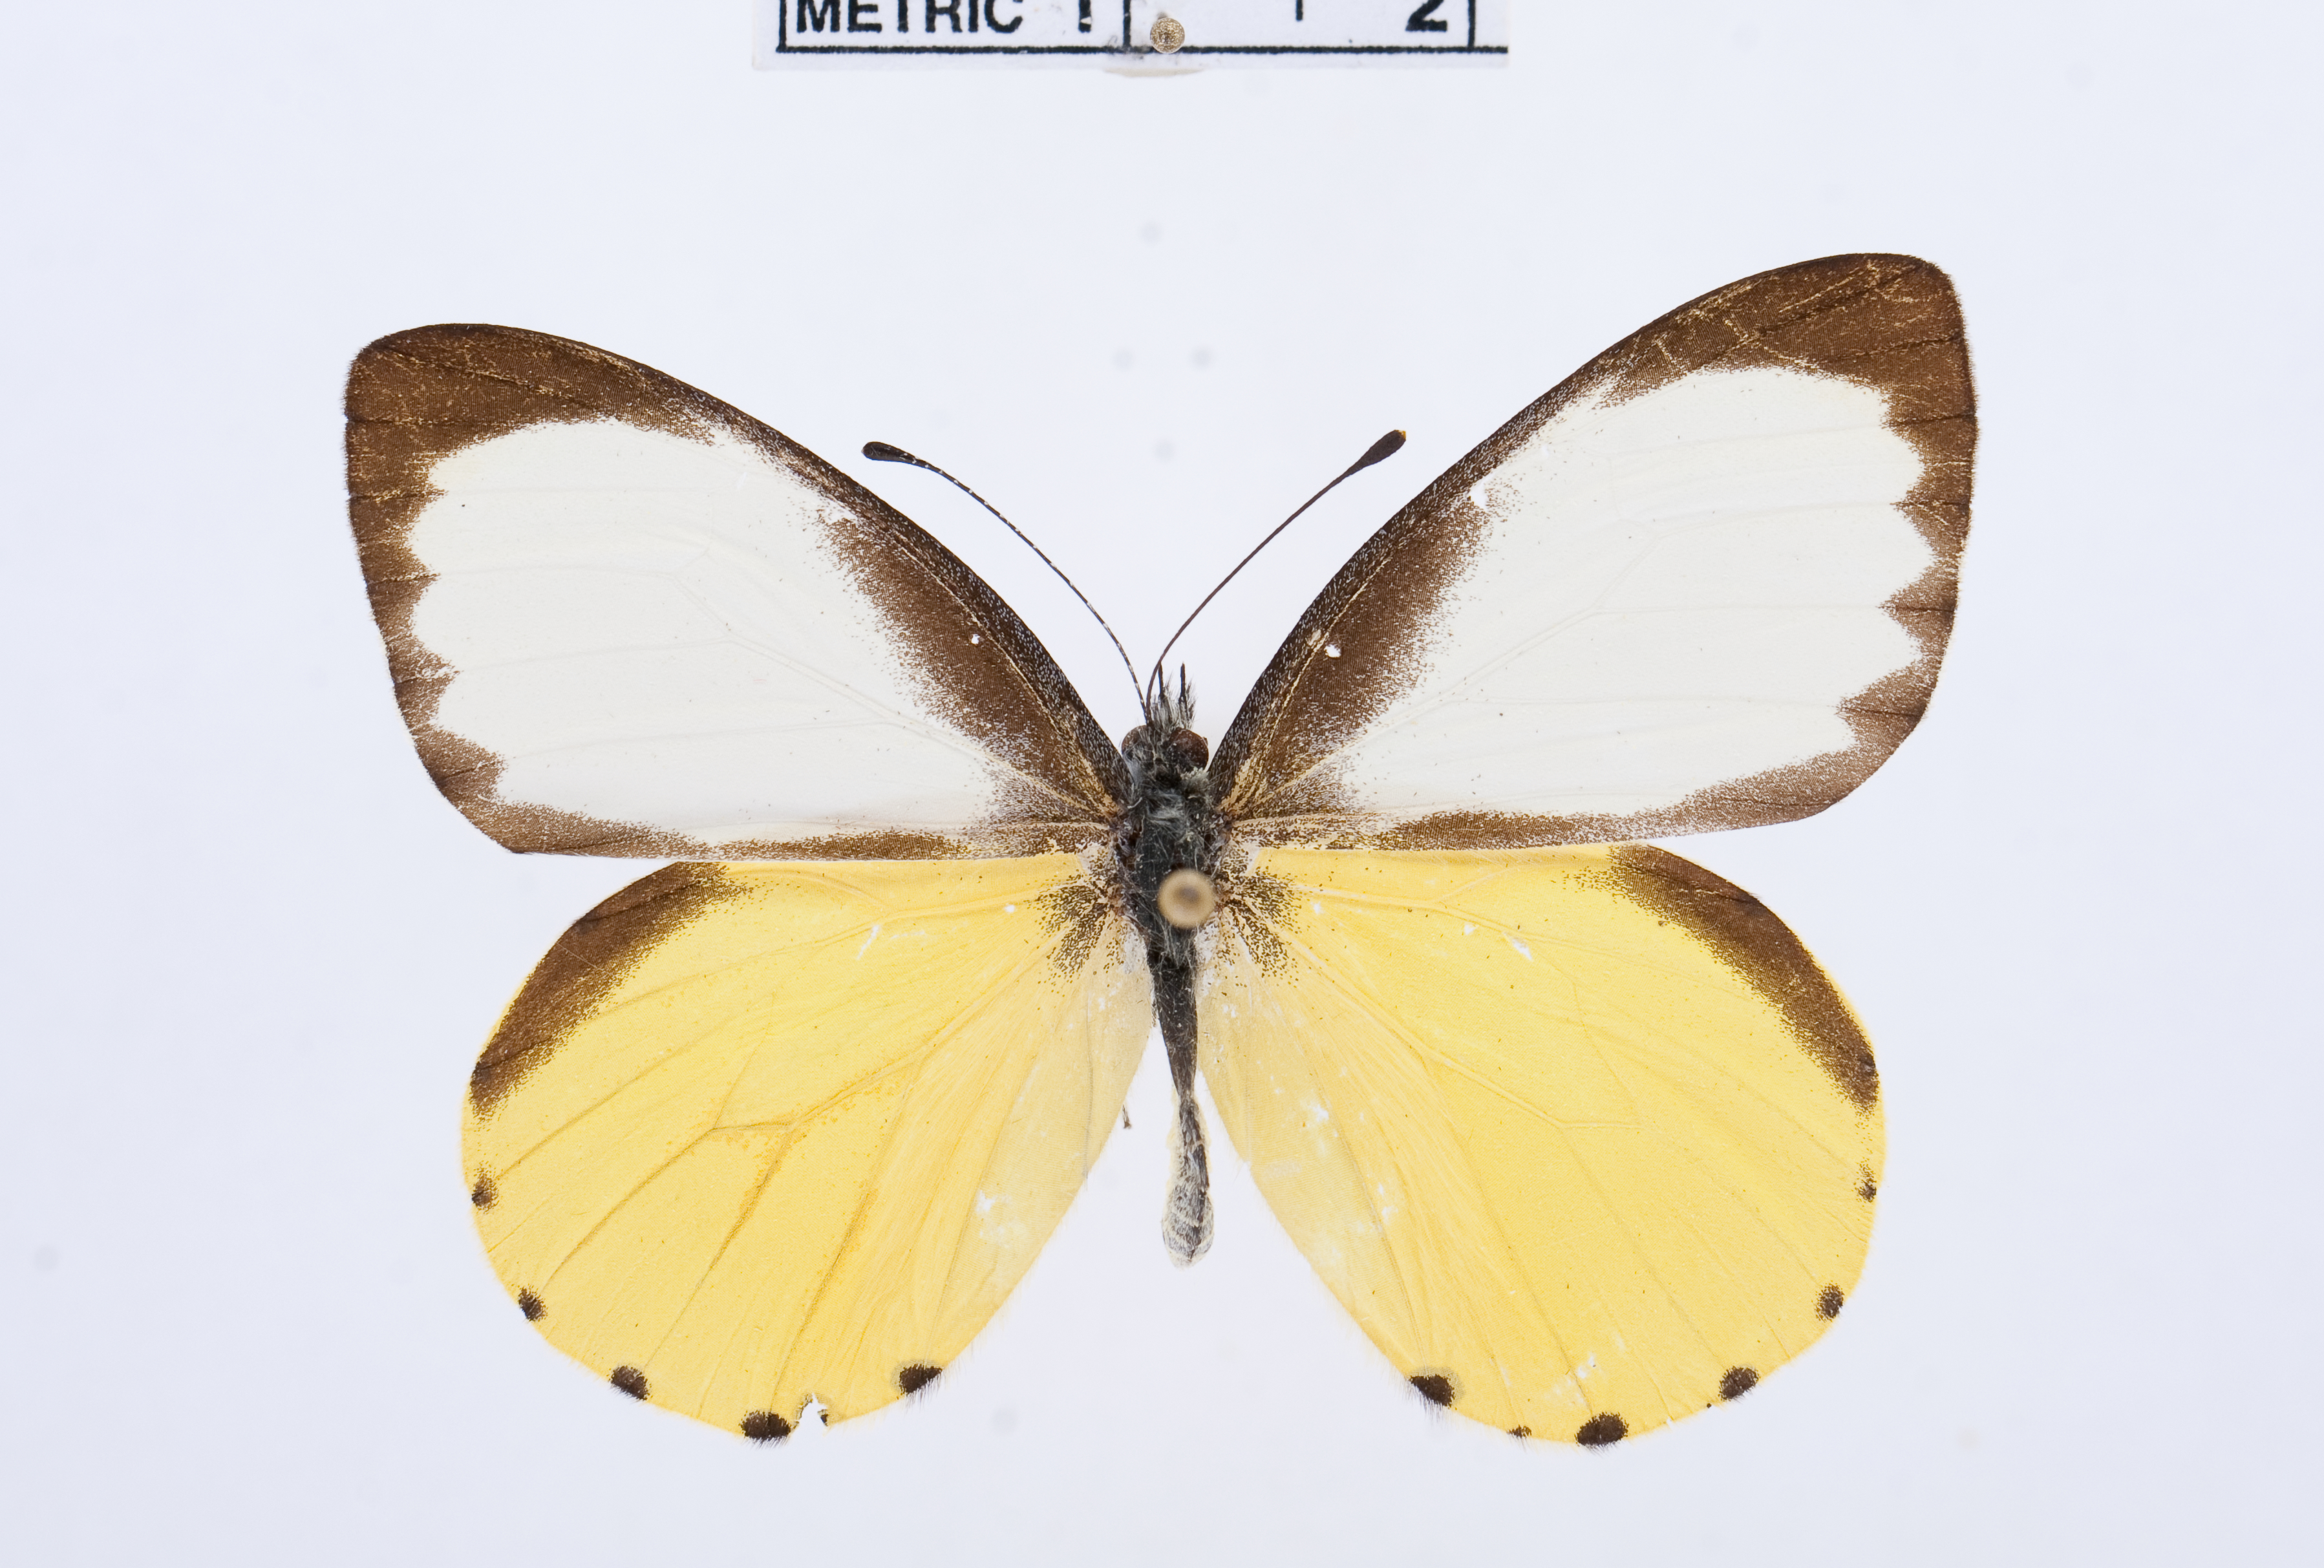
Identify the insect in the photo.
Mylothris sagala
